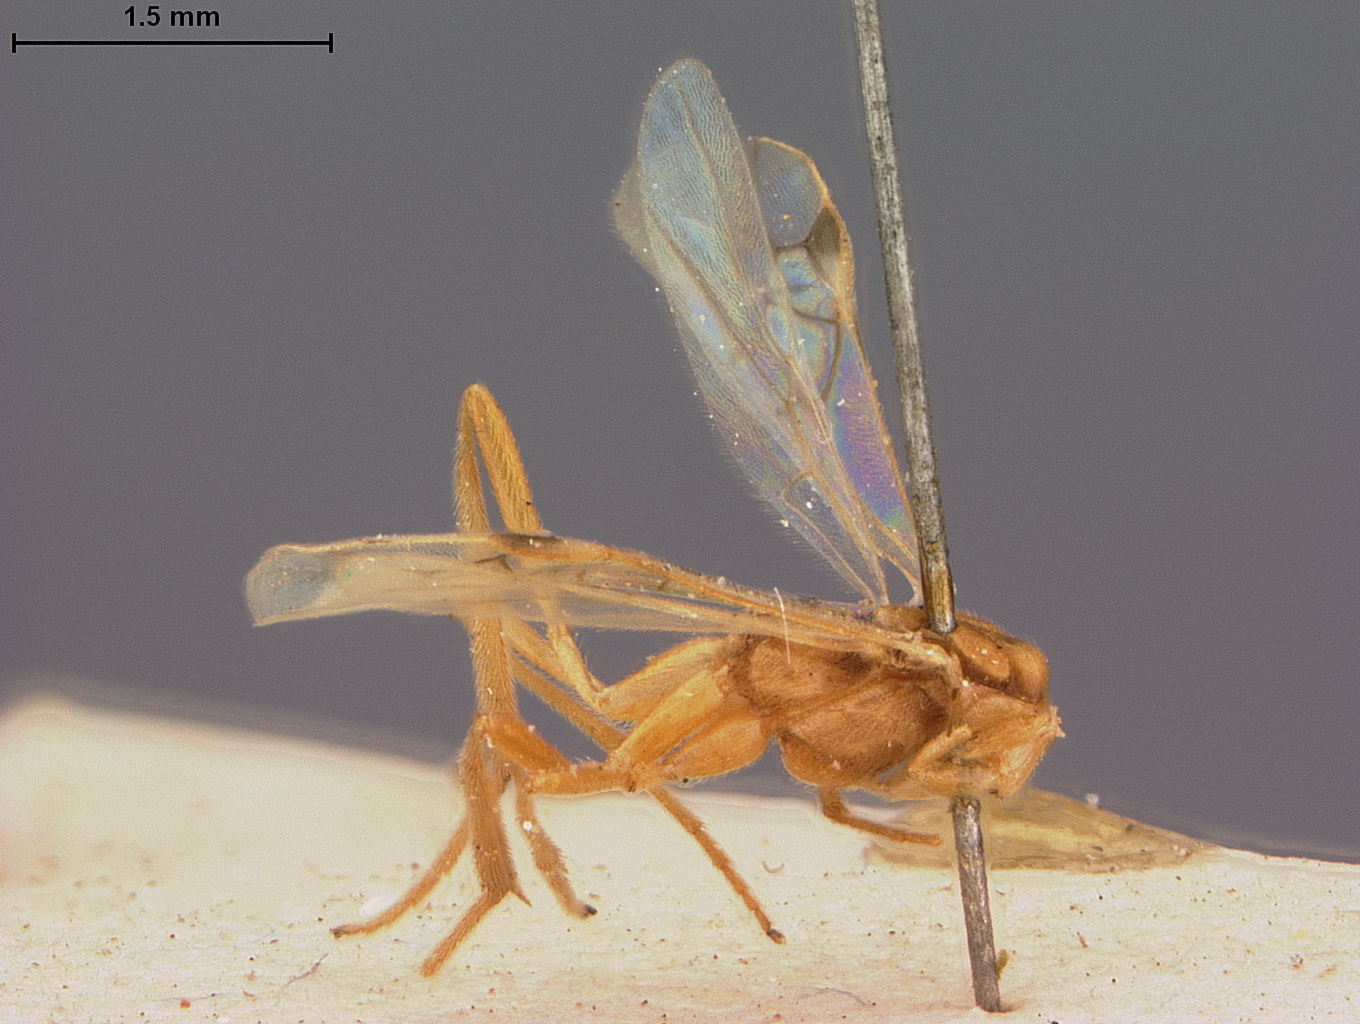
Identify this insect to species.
Macrocentrus pallidus
